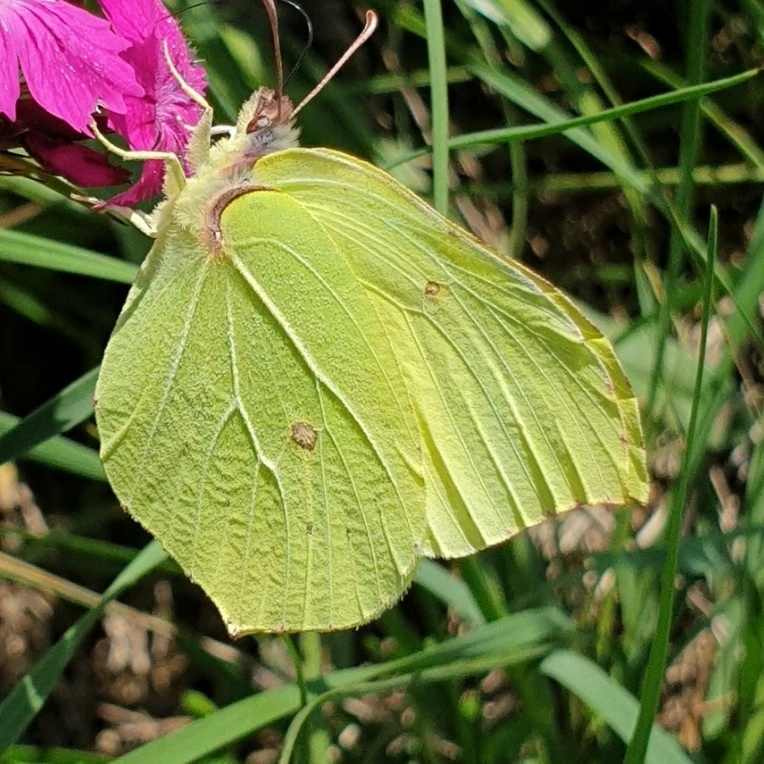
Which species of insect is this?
Gonepteryx rhamni
